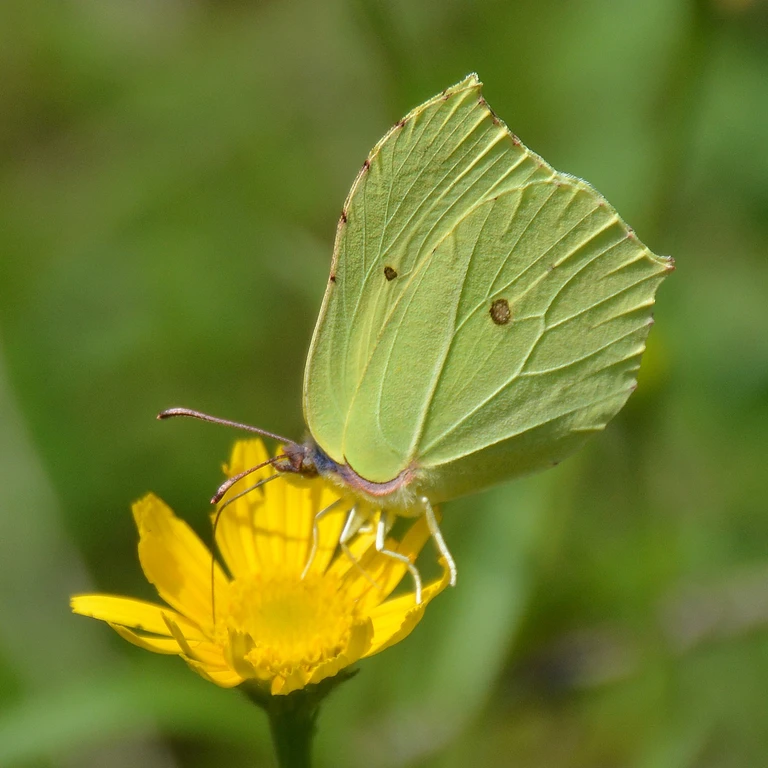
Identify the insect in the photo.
Gonepteryx rhamni
